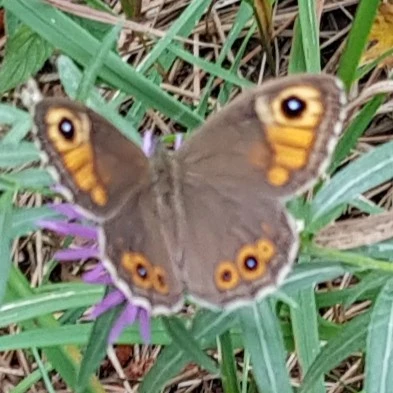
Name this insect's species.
Lasiommata maera (also Pararge maera)
